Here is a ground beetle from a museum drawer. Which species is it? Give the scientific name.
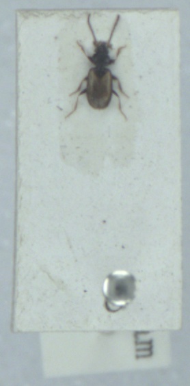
Tachys scutellaris
